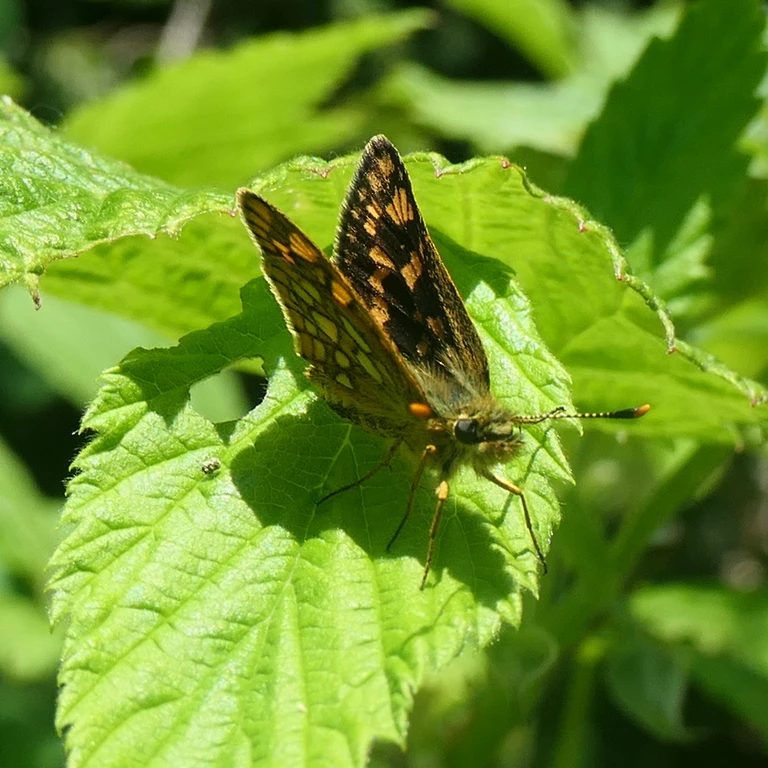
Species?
Carterocephalus palaemon
